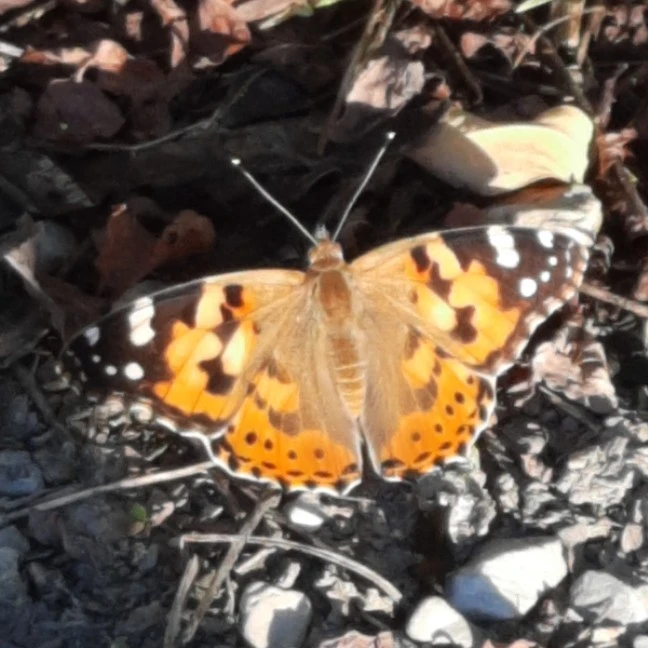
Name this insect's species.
Vanessa cardui
